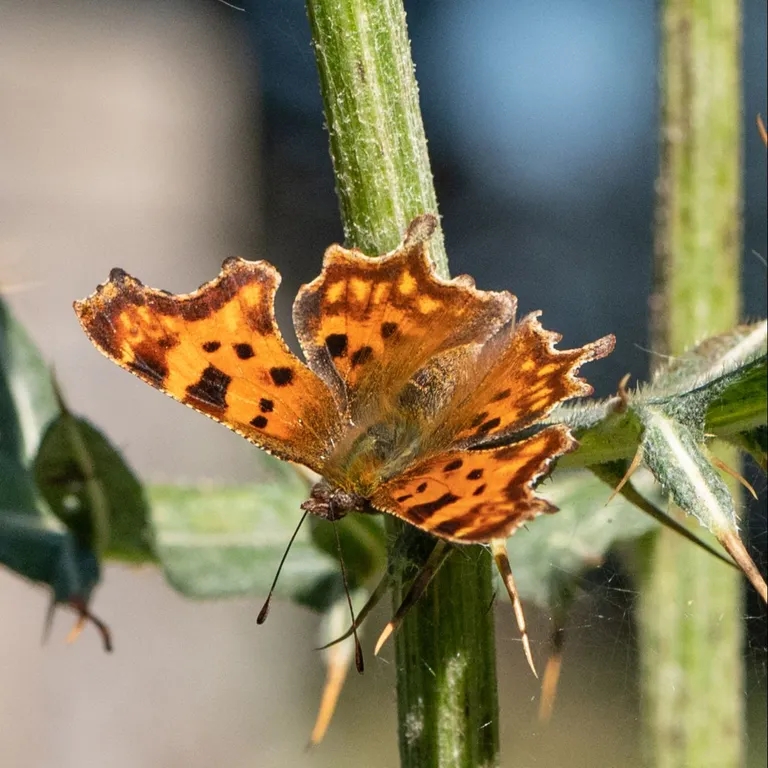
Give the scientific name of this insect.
Polygonia c-album
